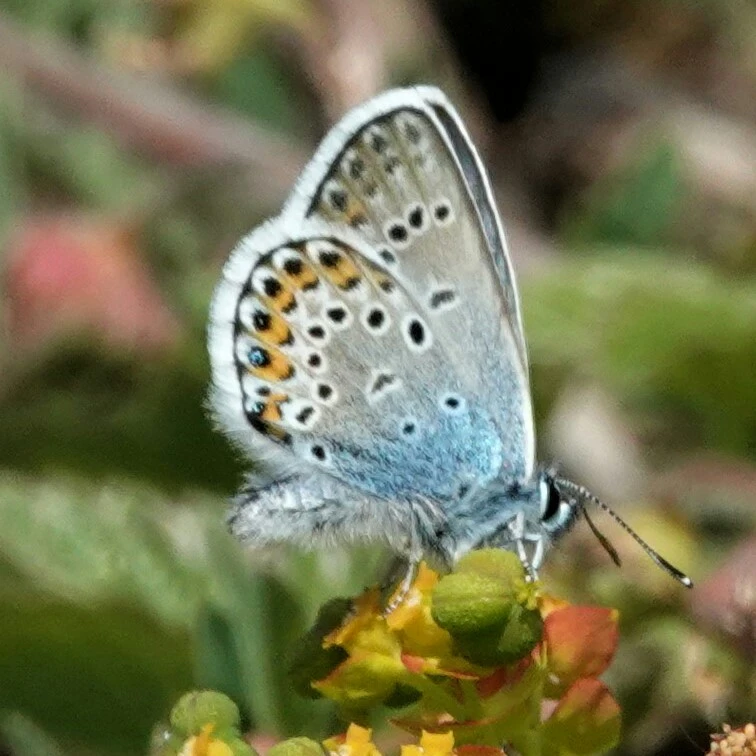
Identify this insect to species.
Plebejus argus
